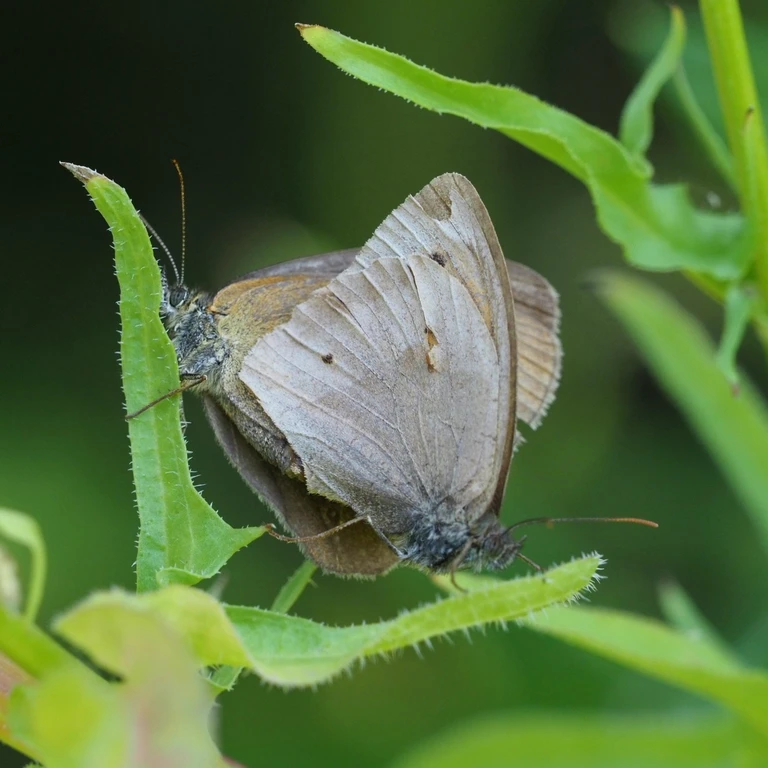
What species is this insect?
Aphantopus hyperantus
